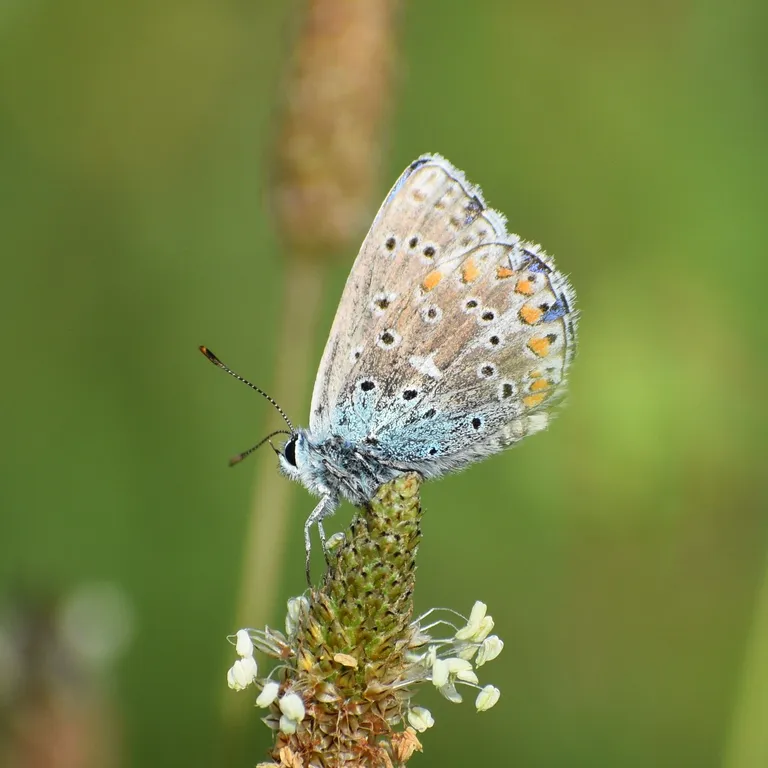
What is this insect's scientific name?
Lysandra bellargus
